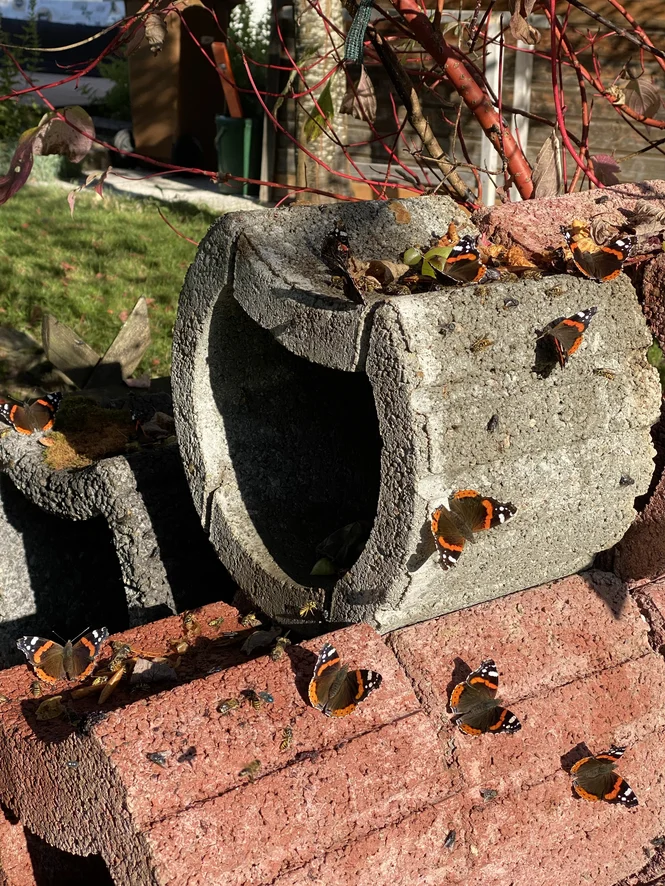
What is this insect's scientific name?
Vanessa atalanta
